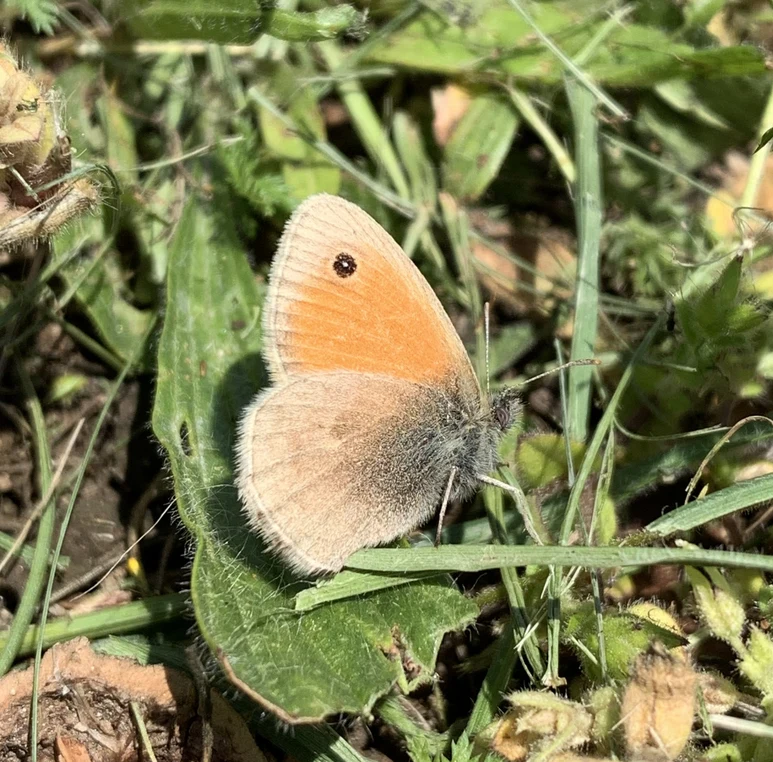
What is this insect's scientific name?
Coenonympha pamphilus
